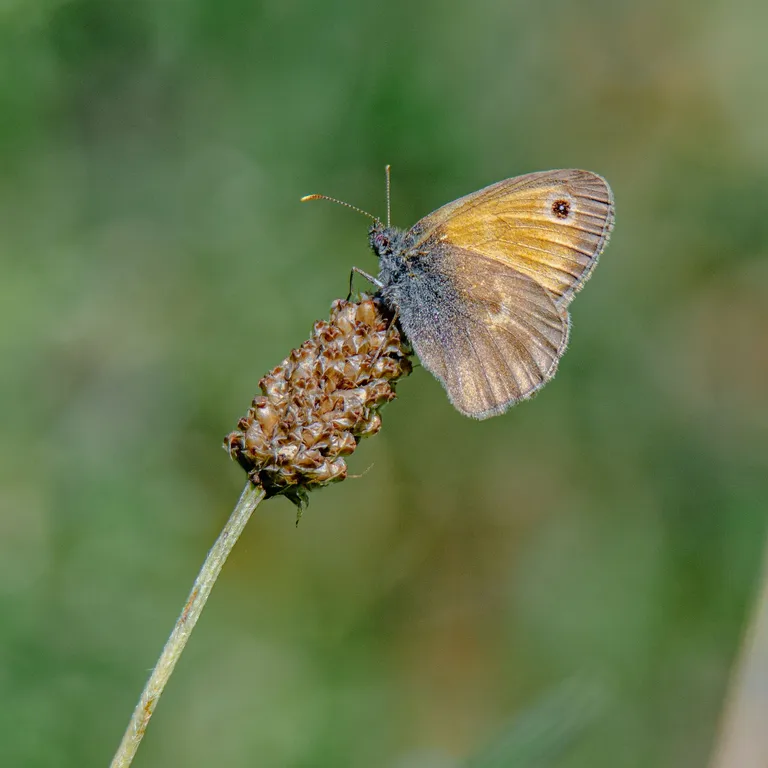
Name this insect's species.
Coenonympha pamphilus
